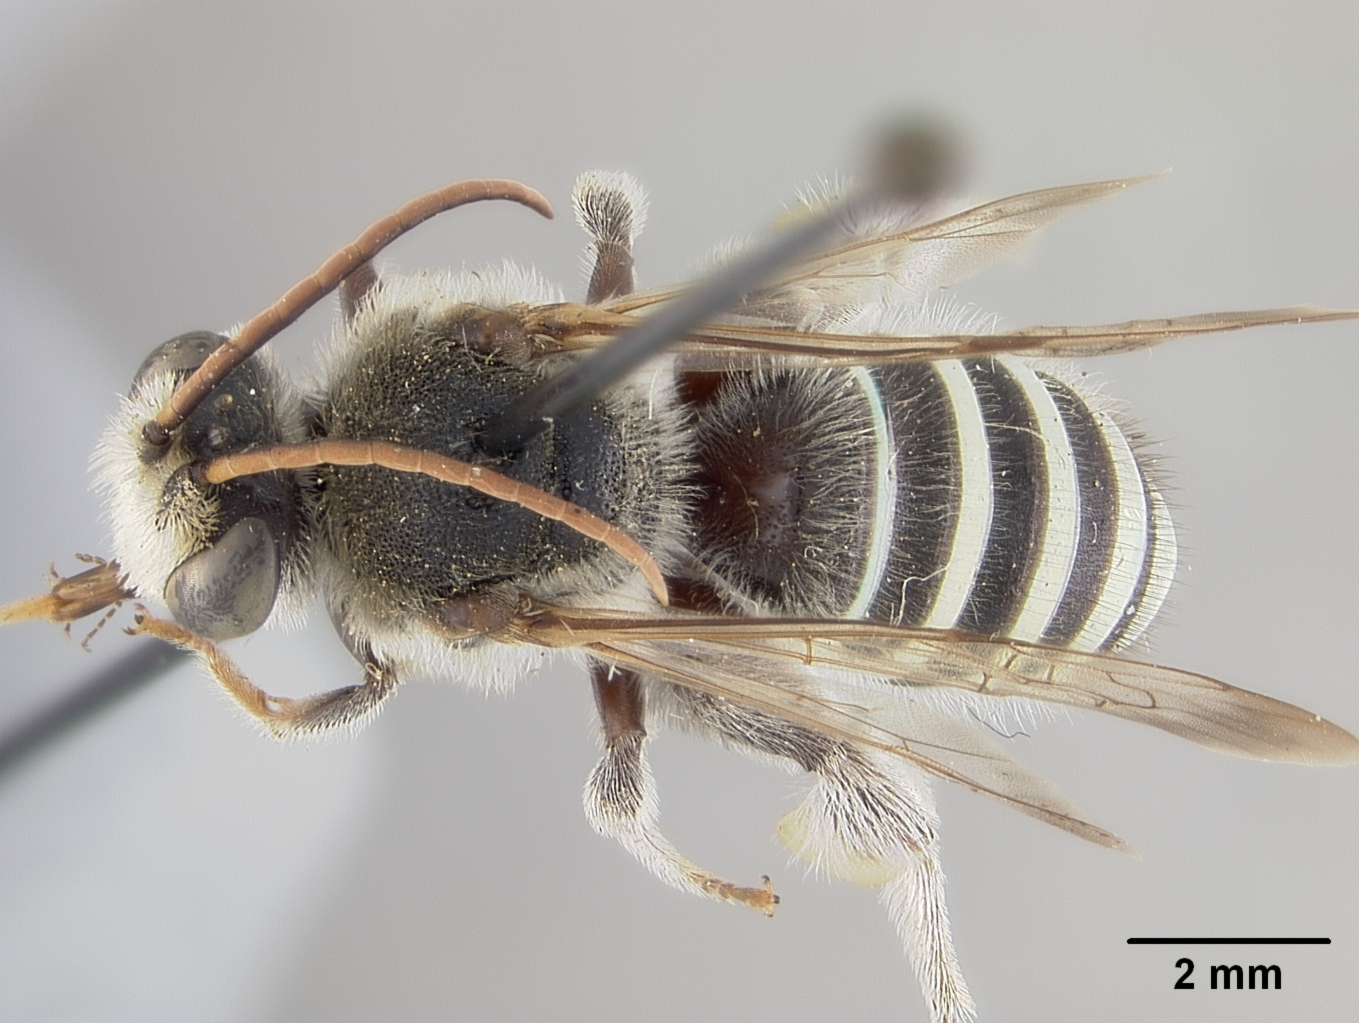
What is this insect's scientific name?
Nomia californica
